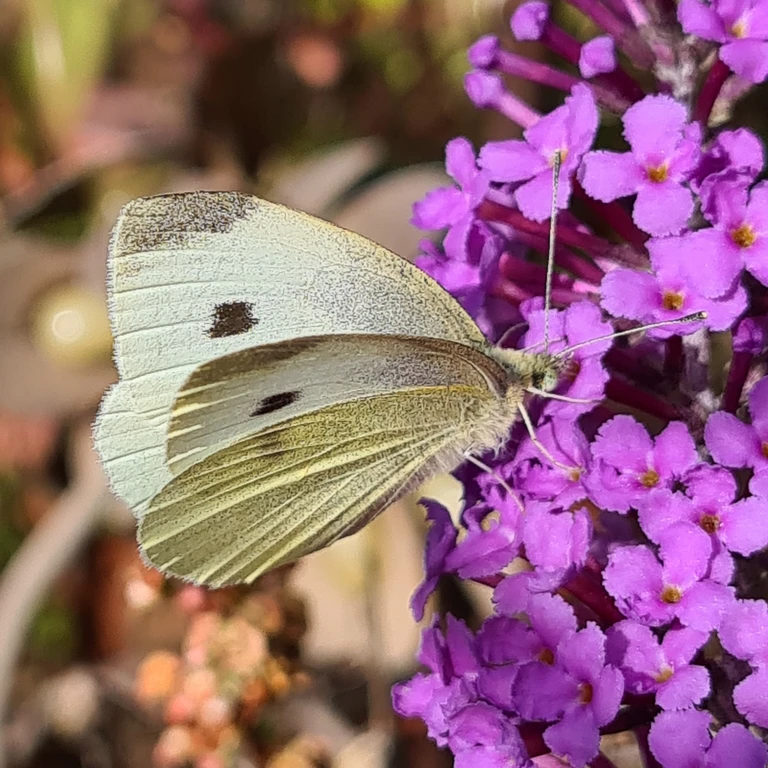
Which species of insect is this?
Pieris rapae
